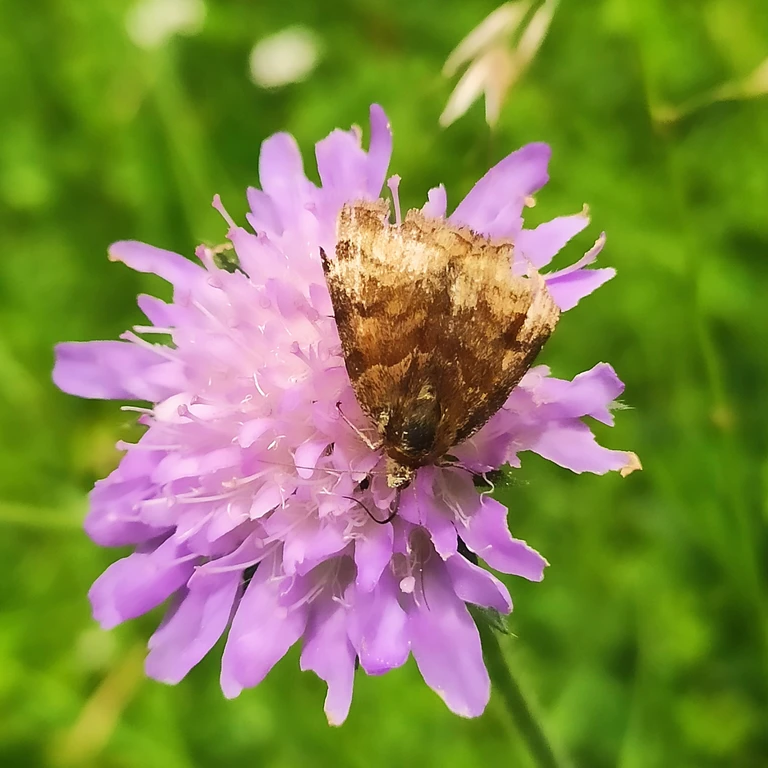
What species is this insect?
Euclidia glyphica
